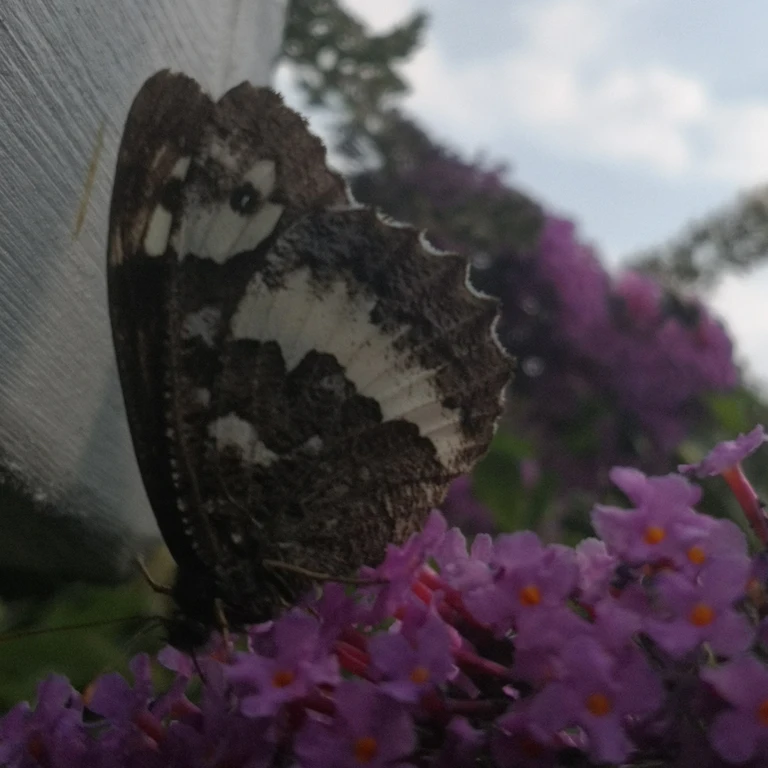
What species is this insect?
Brintesia circe
